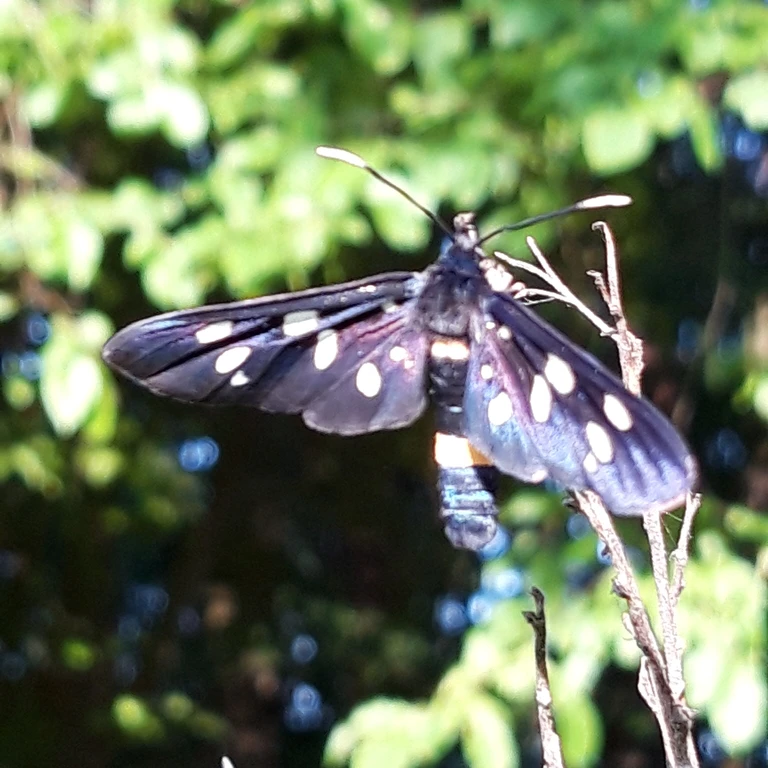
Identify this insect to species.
Amata phegea
